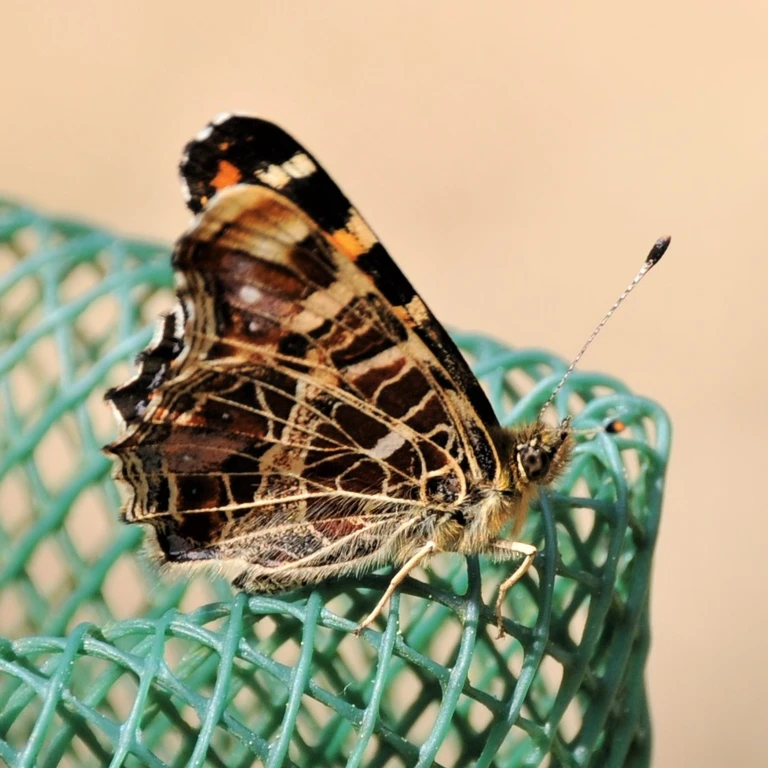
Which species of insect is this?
Araschnia levana
